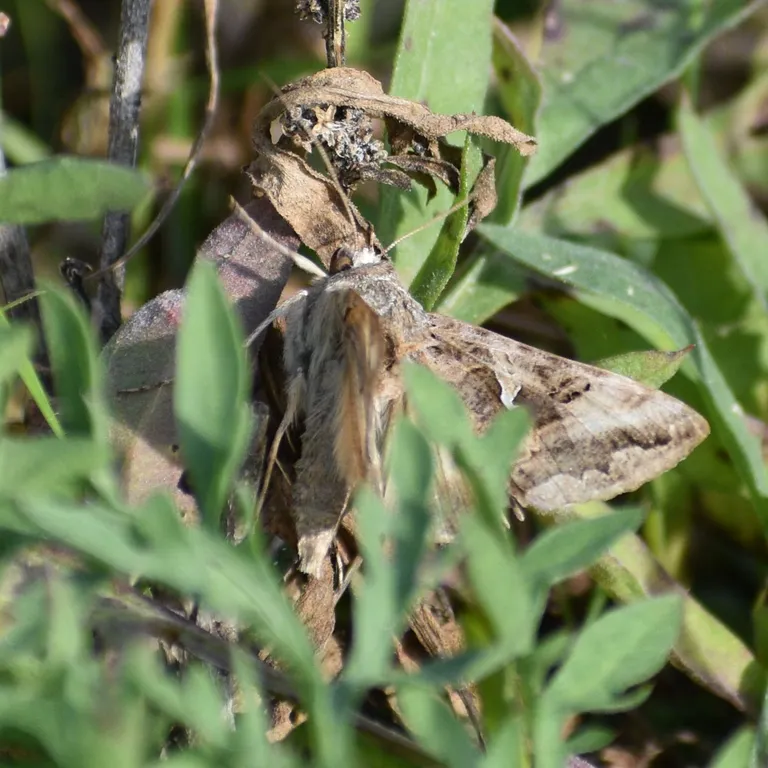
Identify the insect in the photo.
Autographa gamma
